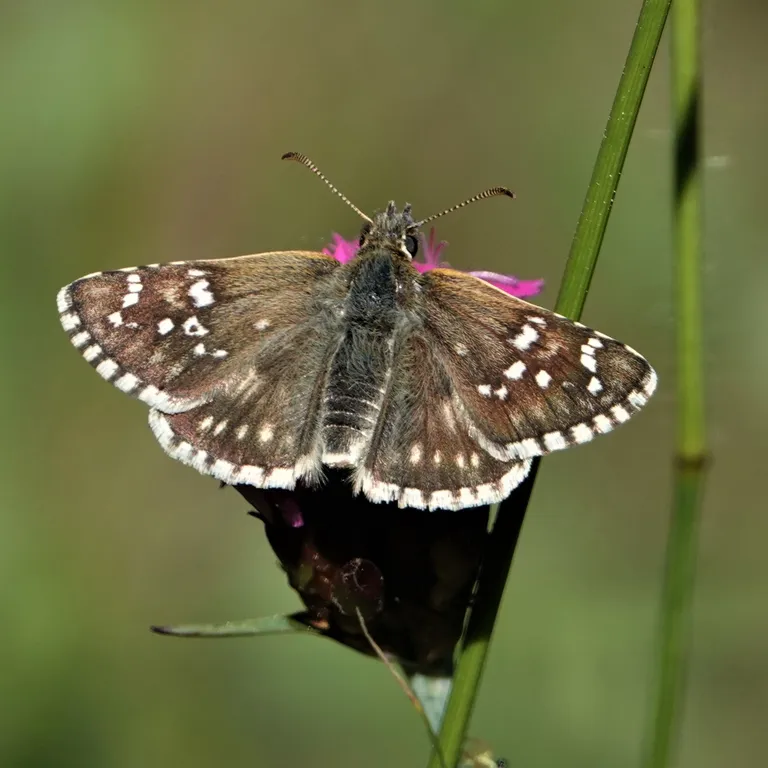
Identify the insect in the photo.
Pyrgus carthami (also Pyrgus fritillarius)
